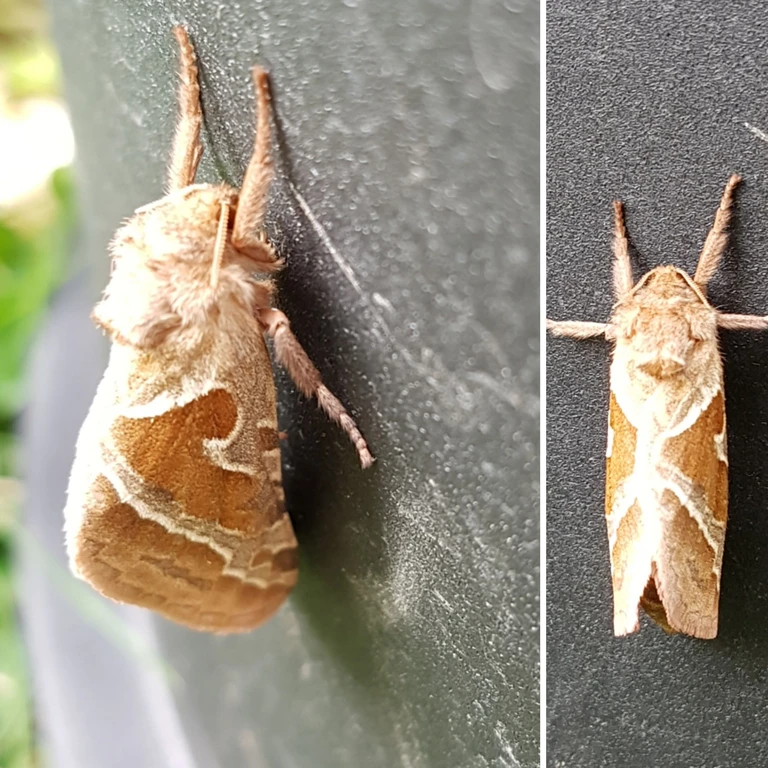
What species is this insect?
Triodia sylvina
